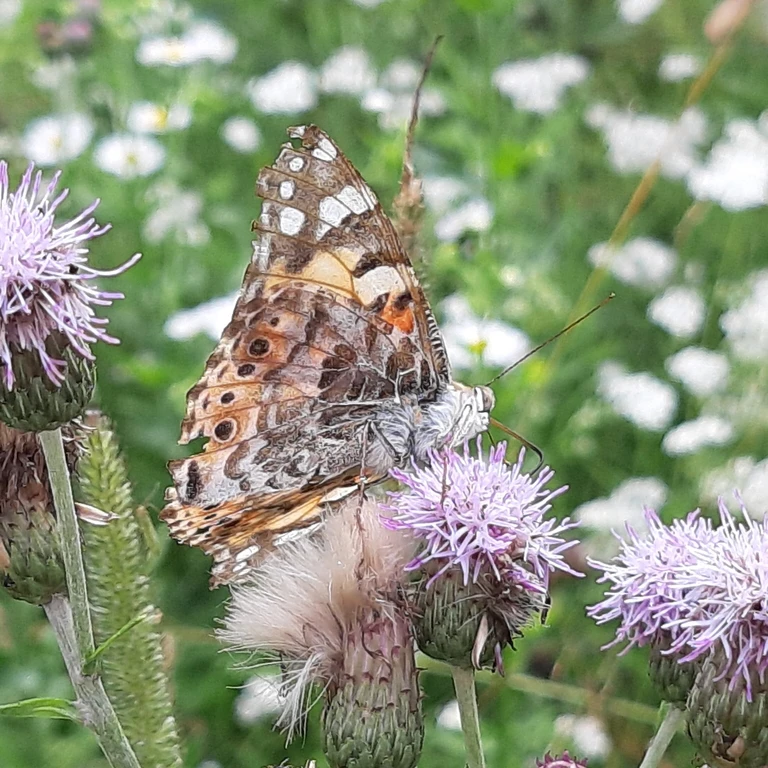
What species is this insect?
Vanessa cardui
